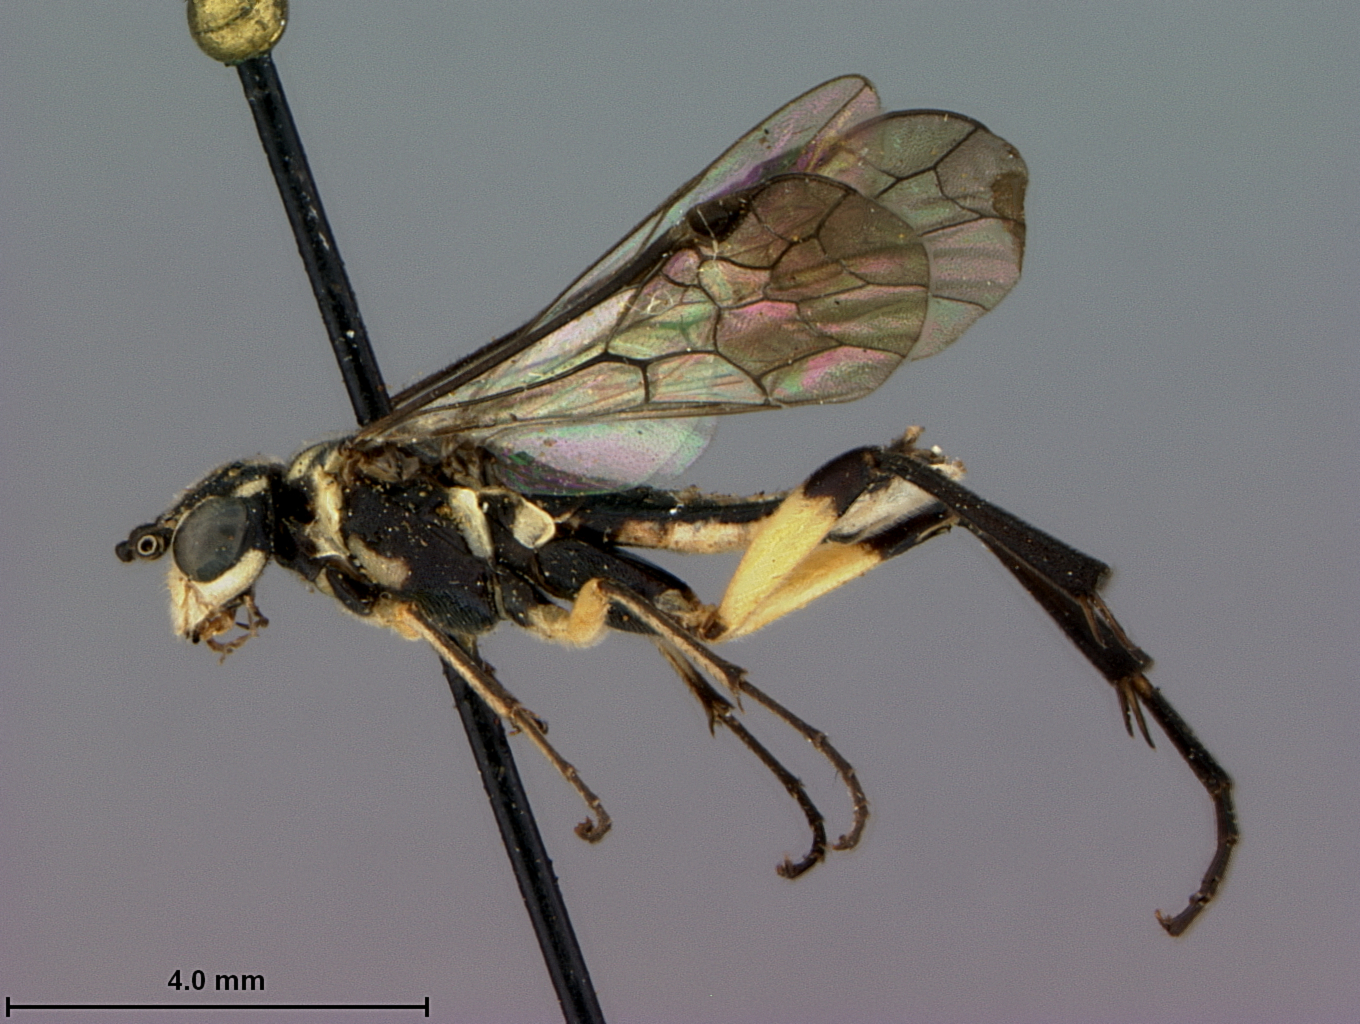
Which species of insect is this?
Pachyprotasis brunettii
